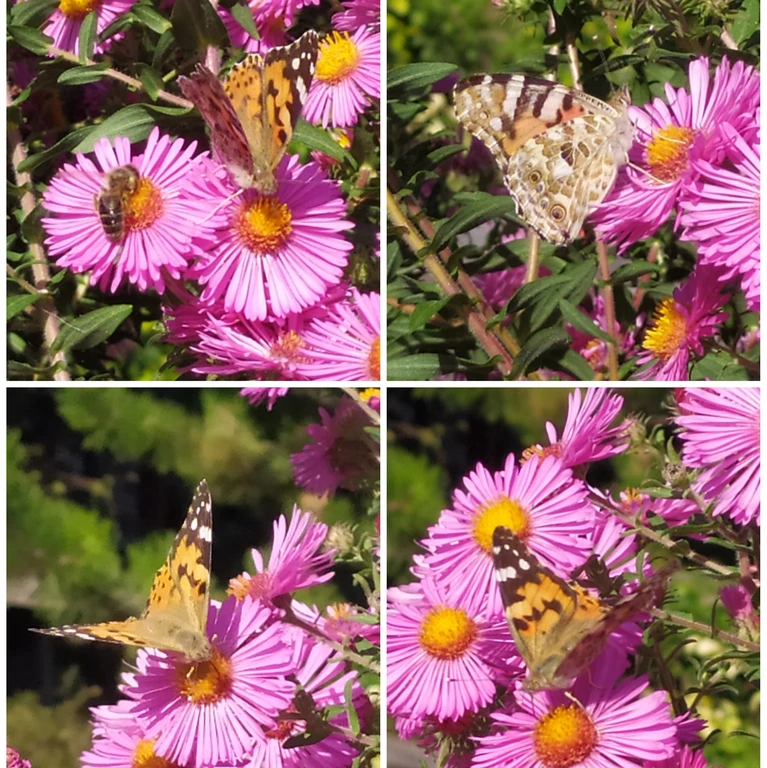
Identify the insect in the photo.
Vanessa cardui
